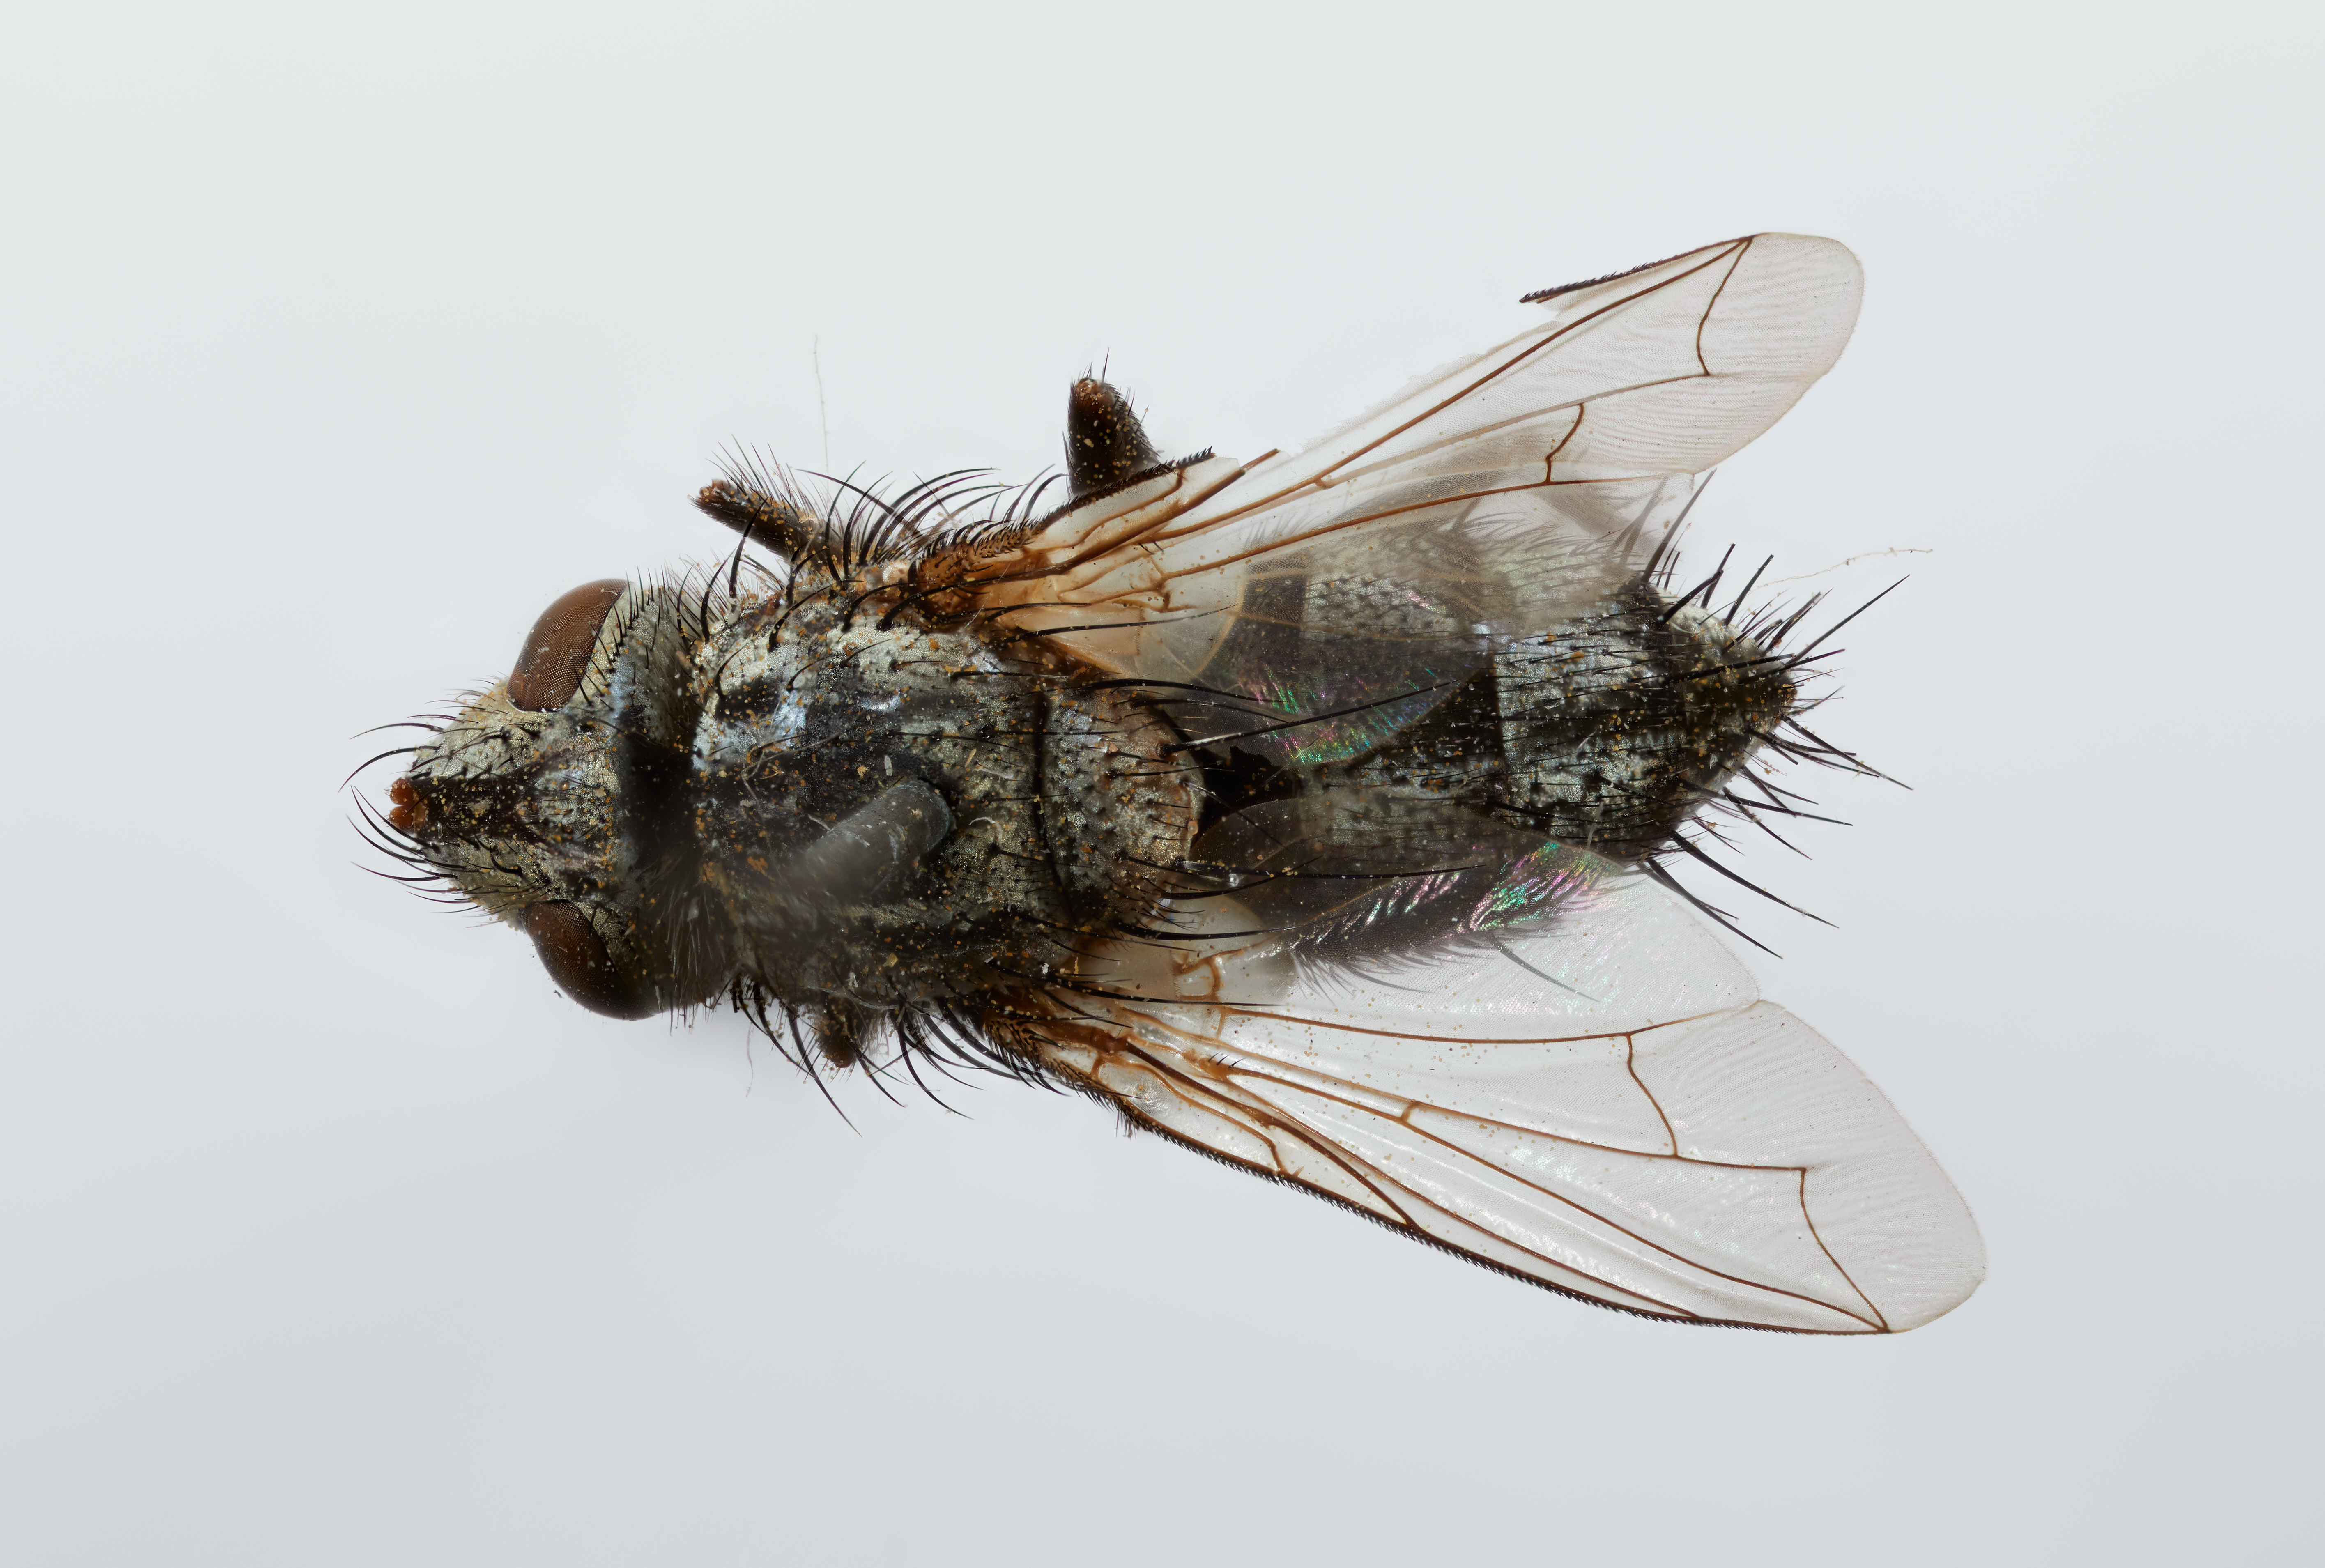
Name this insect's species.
Organomyia frontalis
